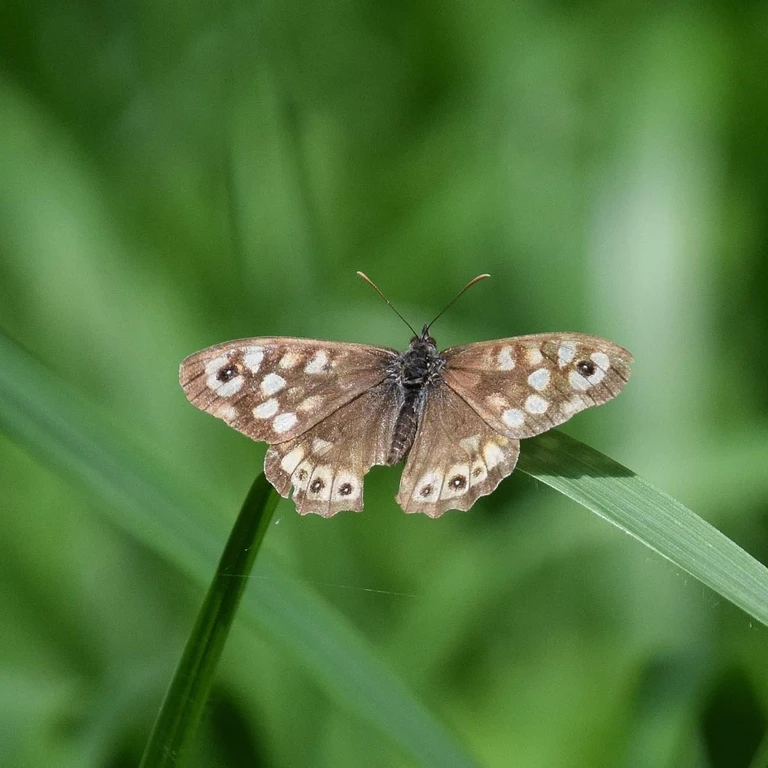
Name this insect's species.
Pararge aegeria
